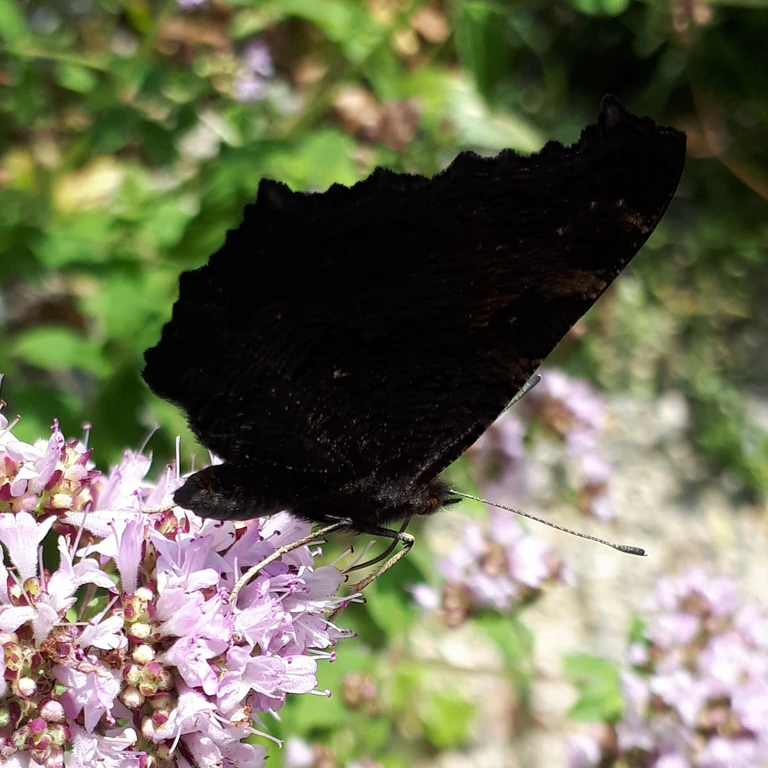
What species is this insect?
Aglais io
